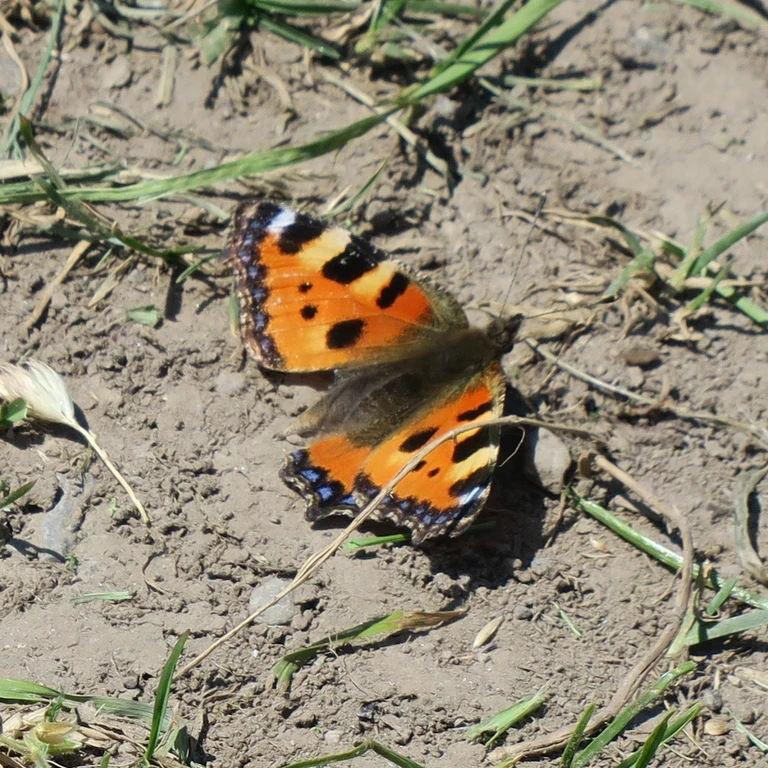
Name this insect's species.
Aglais urticae
